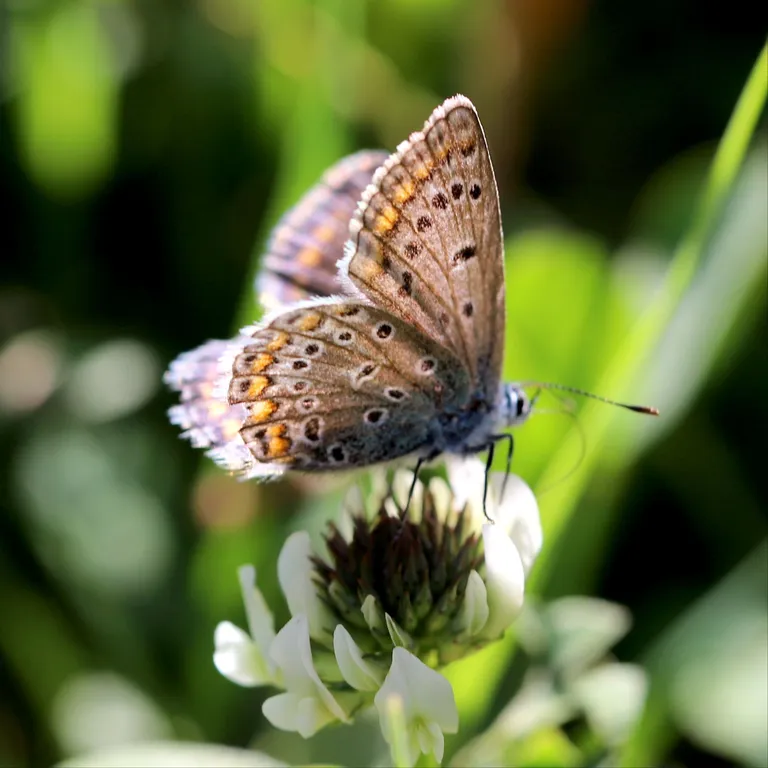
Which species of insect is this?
Polyommatus icarus
